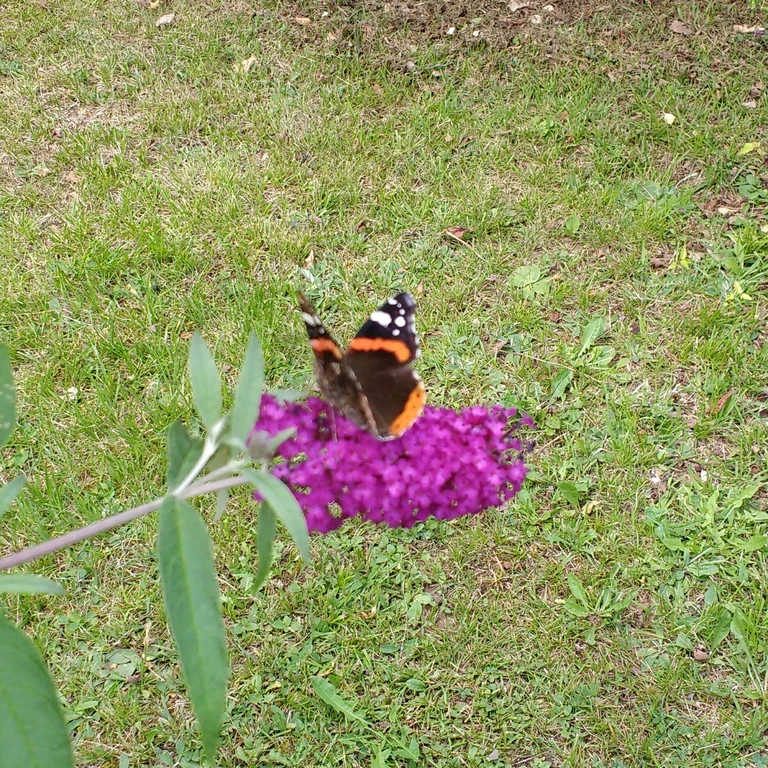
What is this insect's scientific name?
Vanessa atalanta
